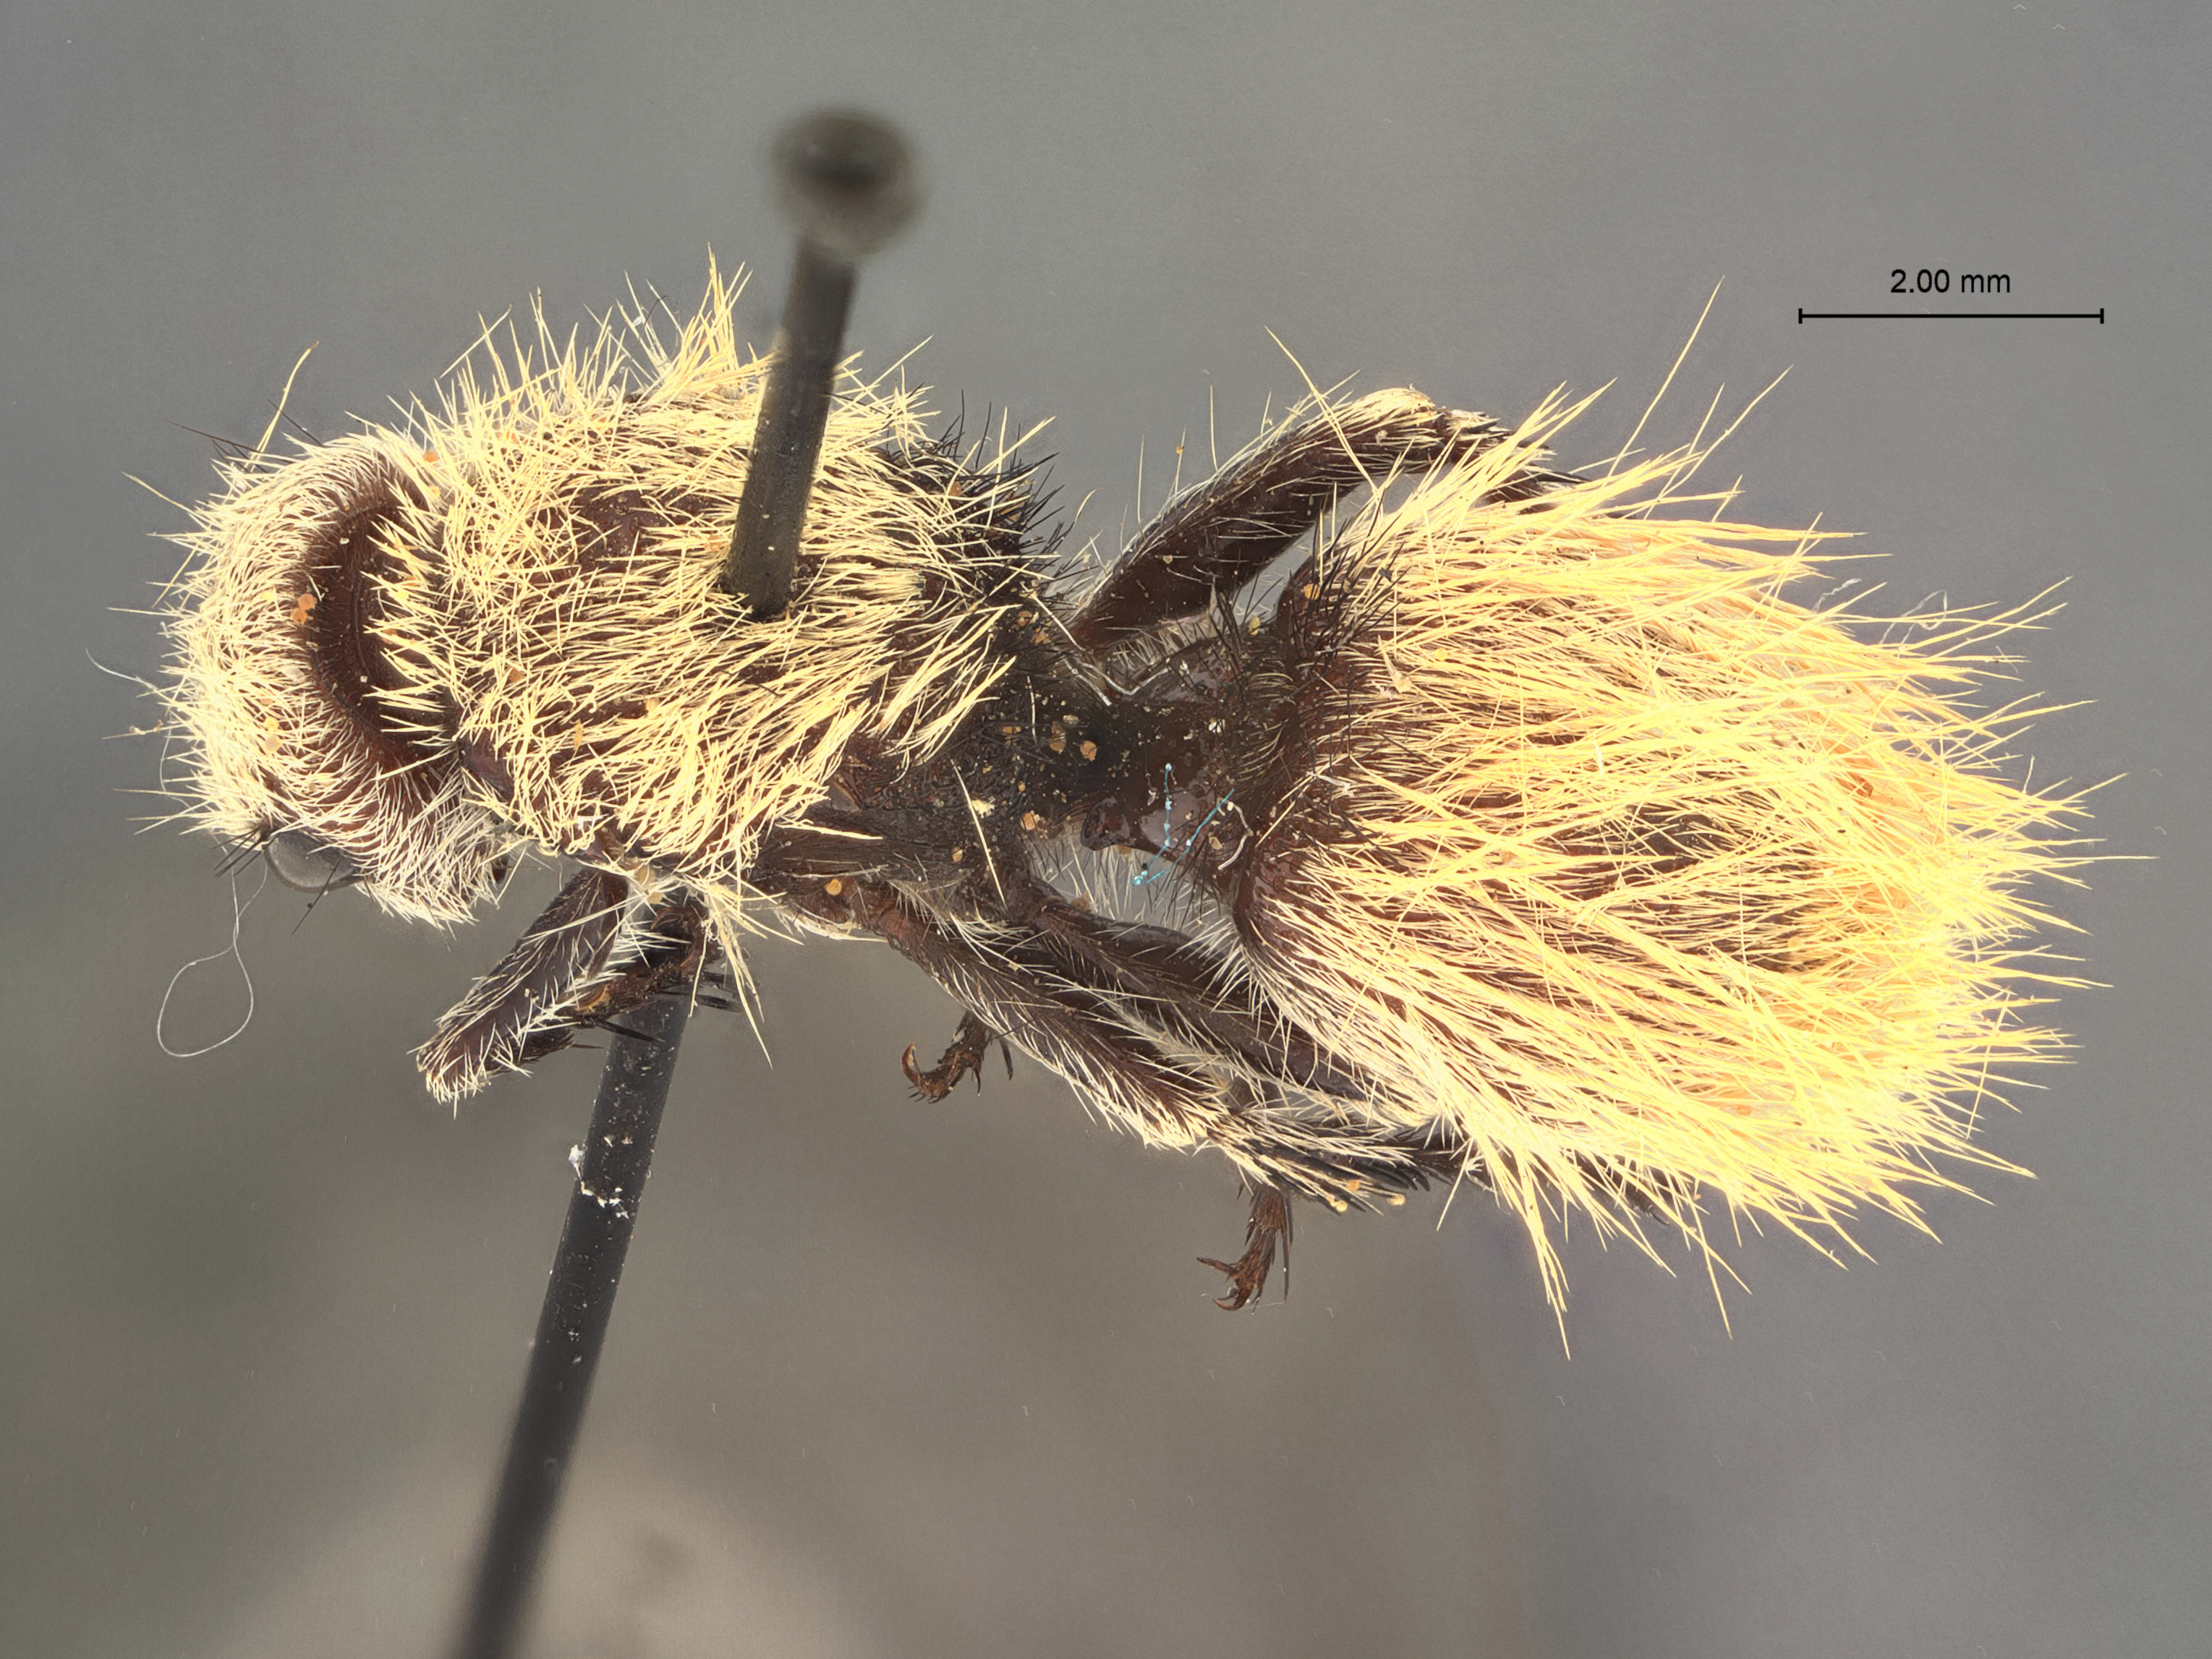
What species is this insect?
Dasymutilla helva
